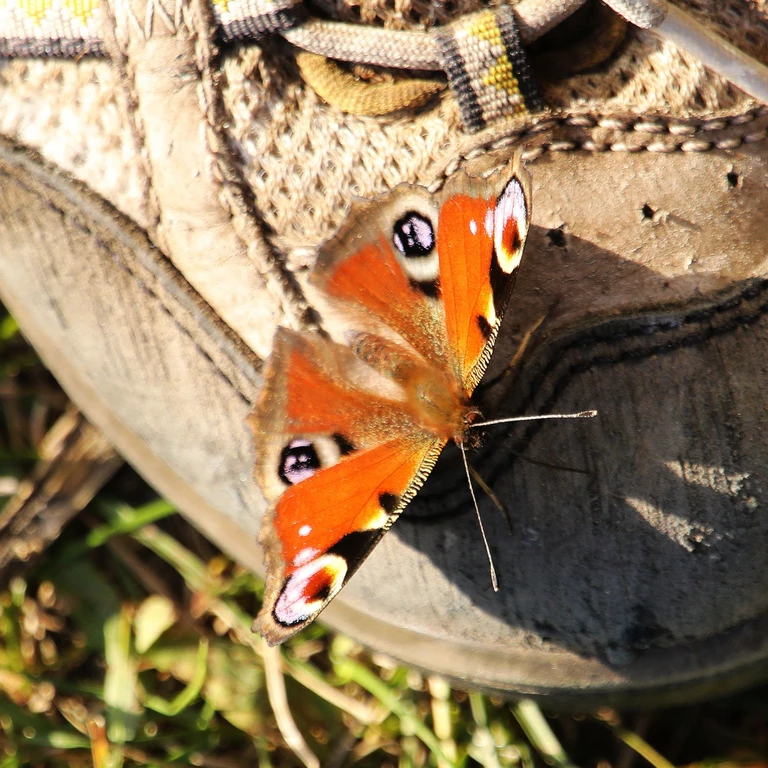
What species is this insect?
Aglais io
